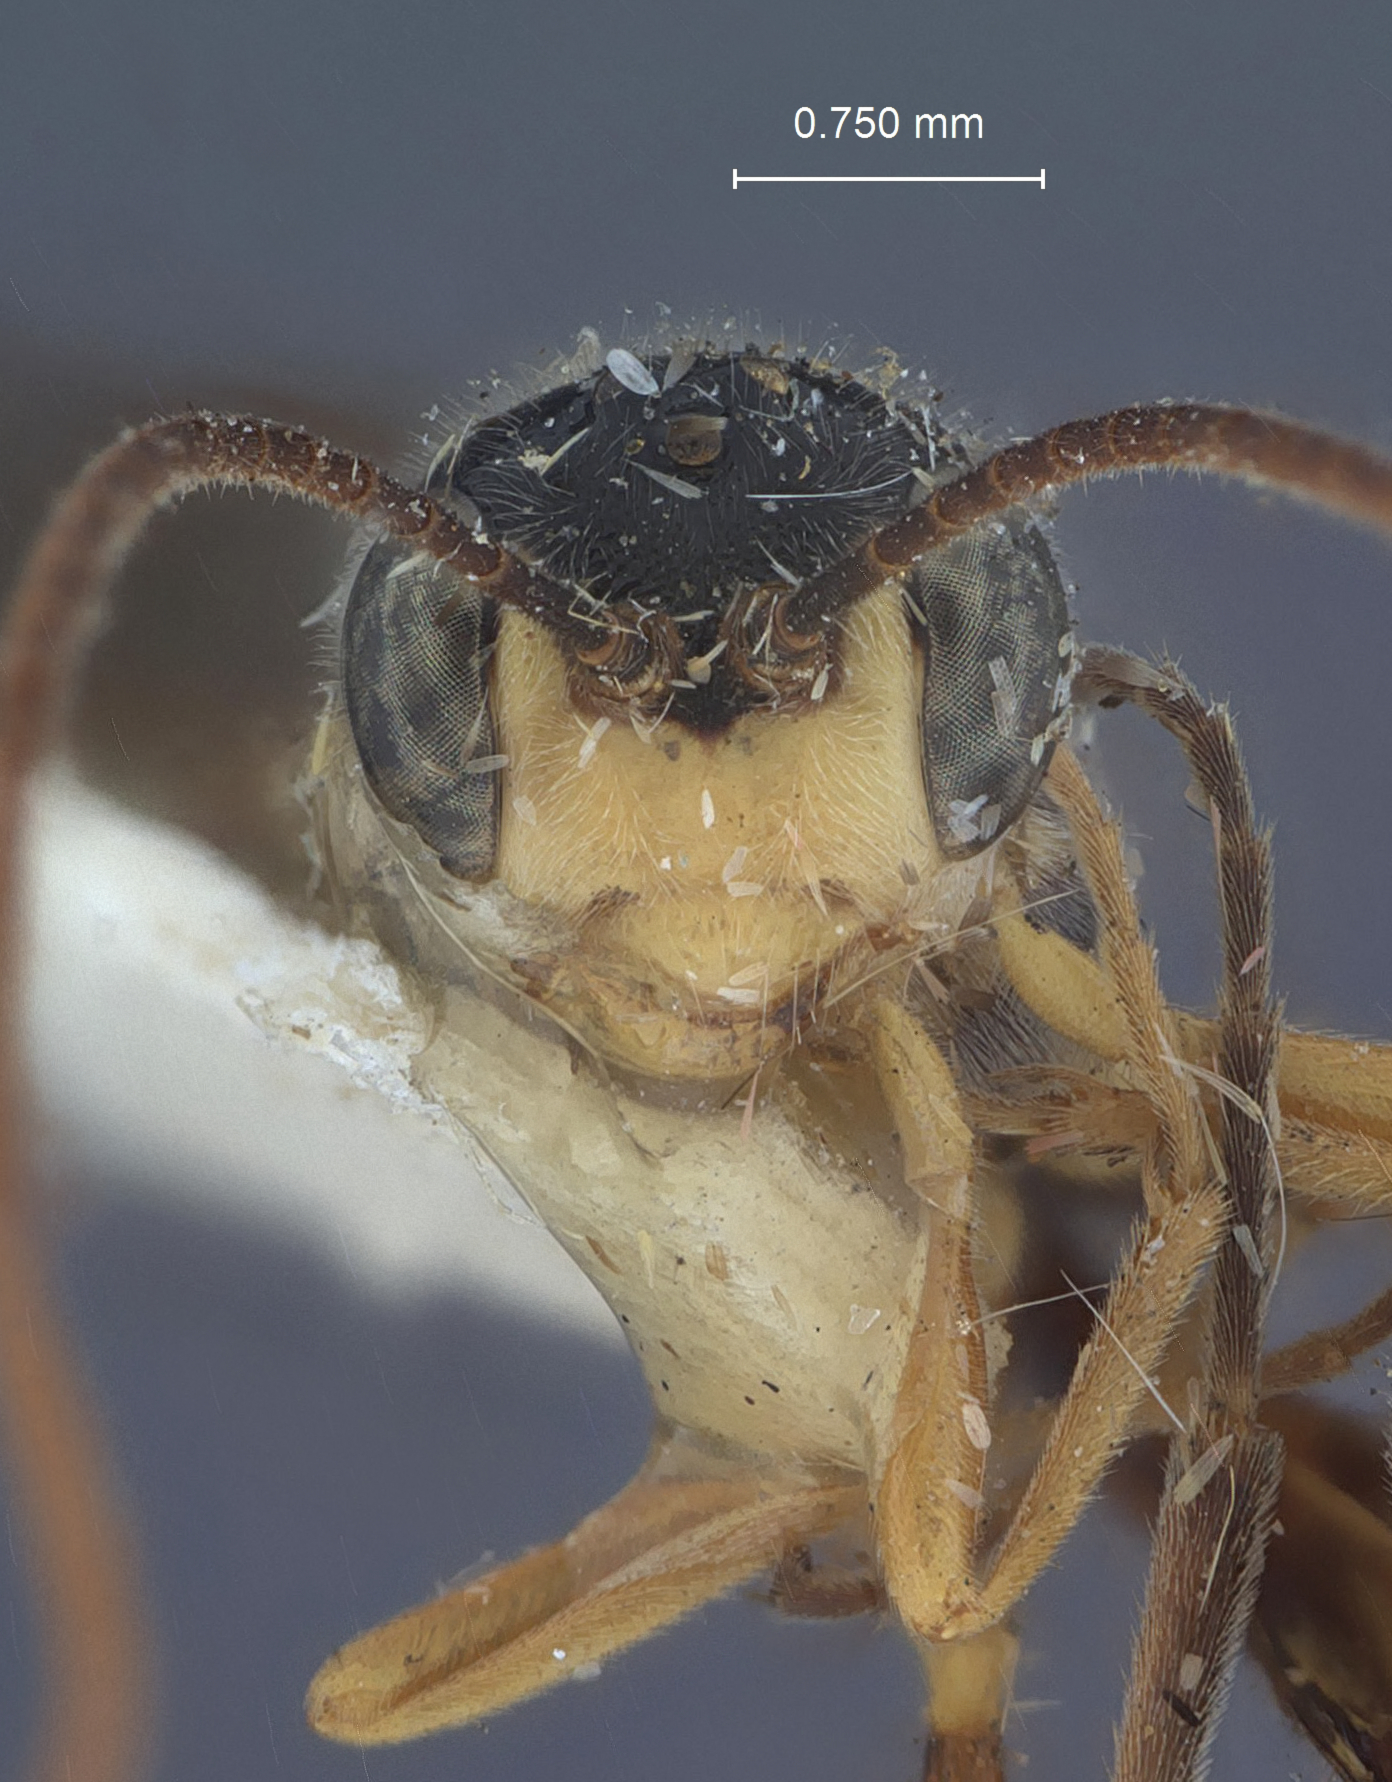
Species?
Rhimphalea erythrogastra
